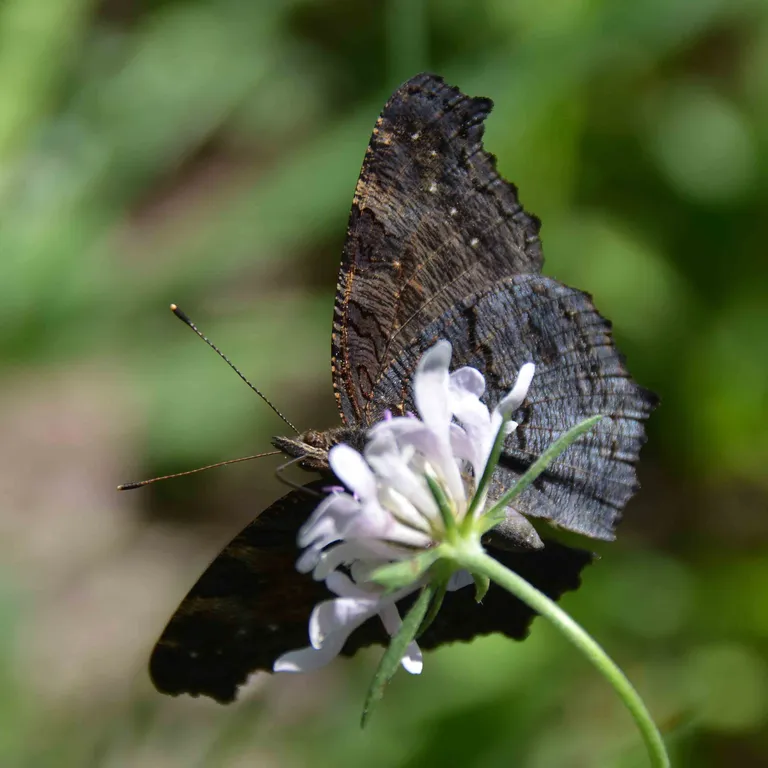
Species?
Aglais io
